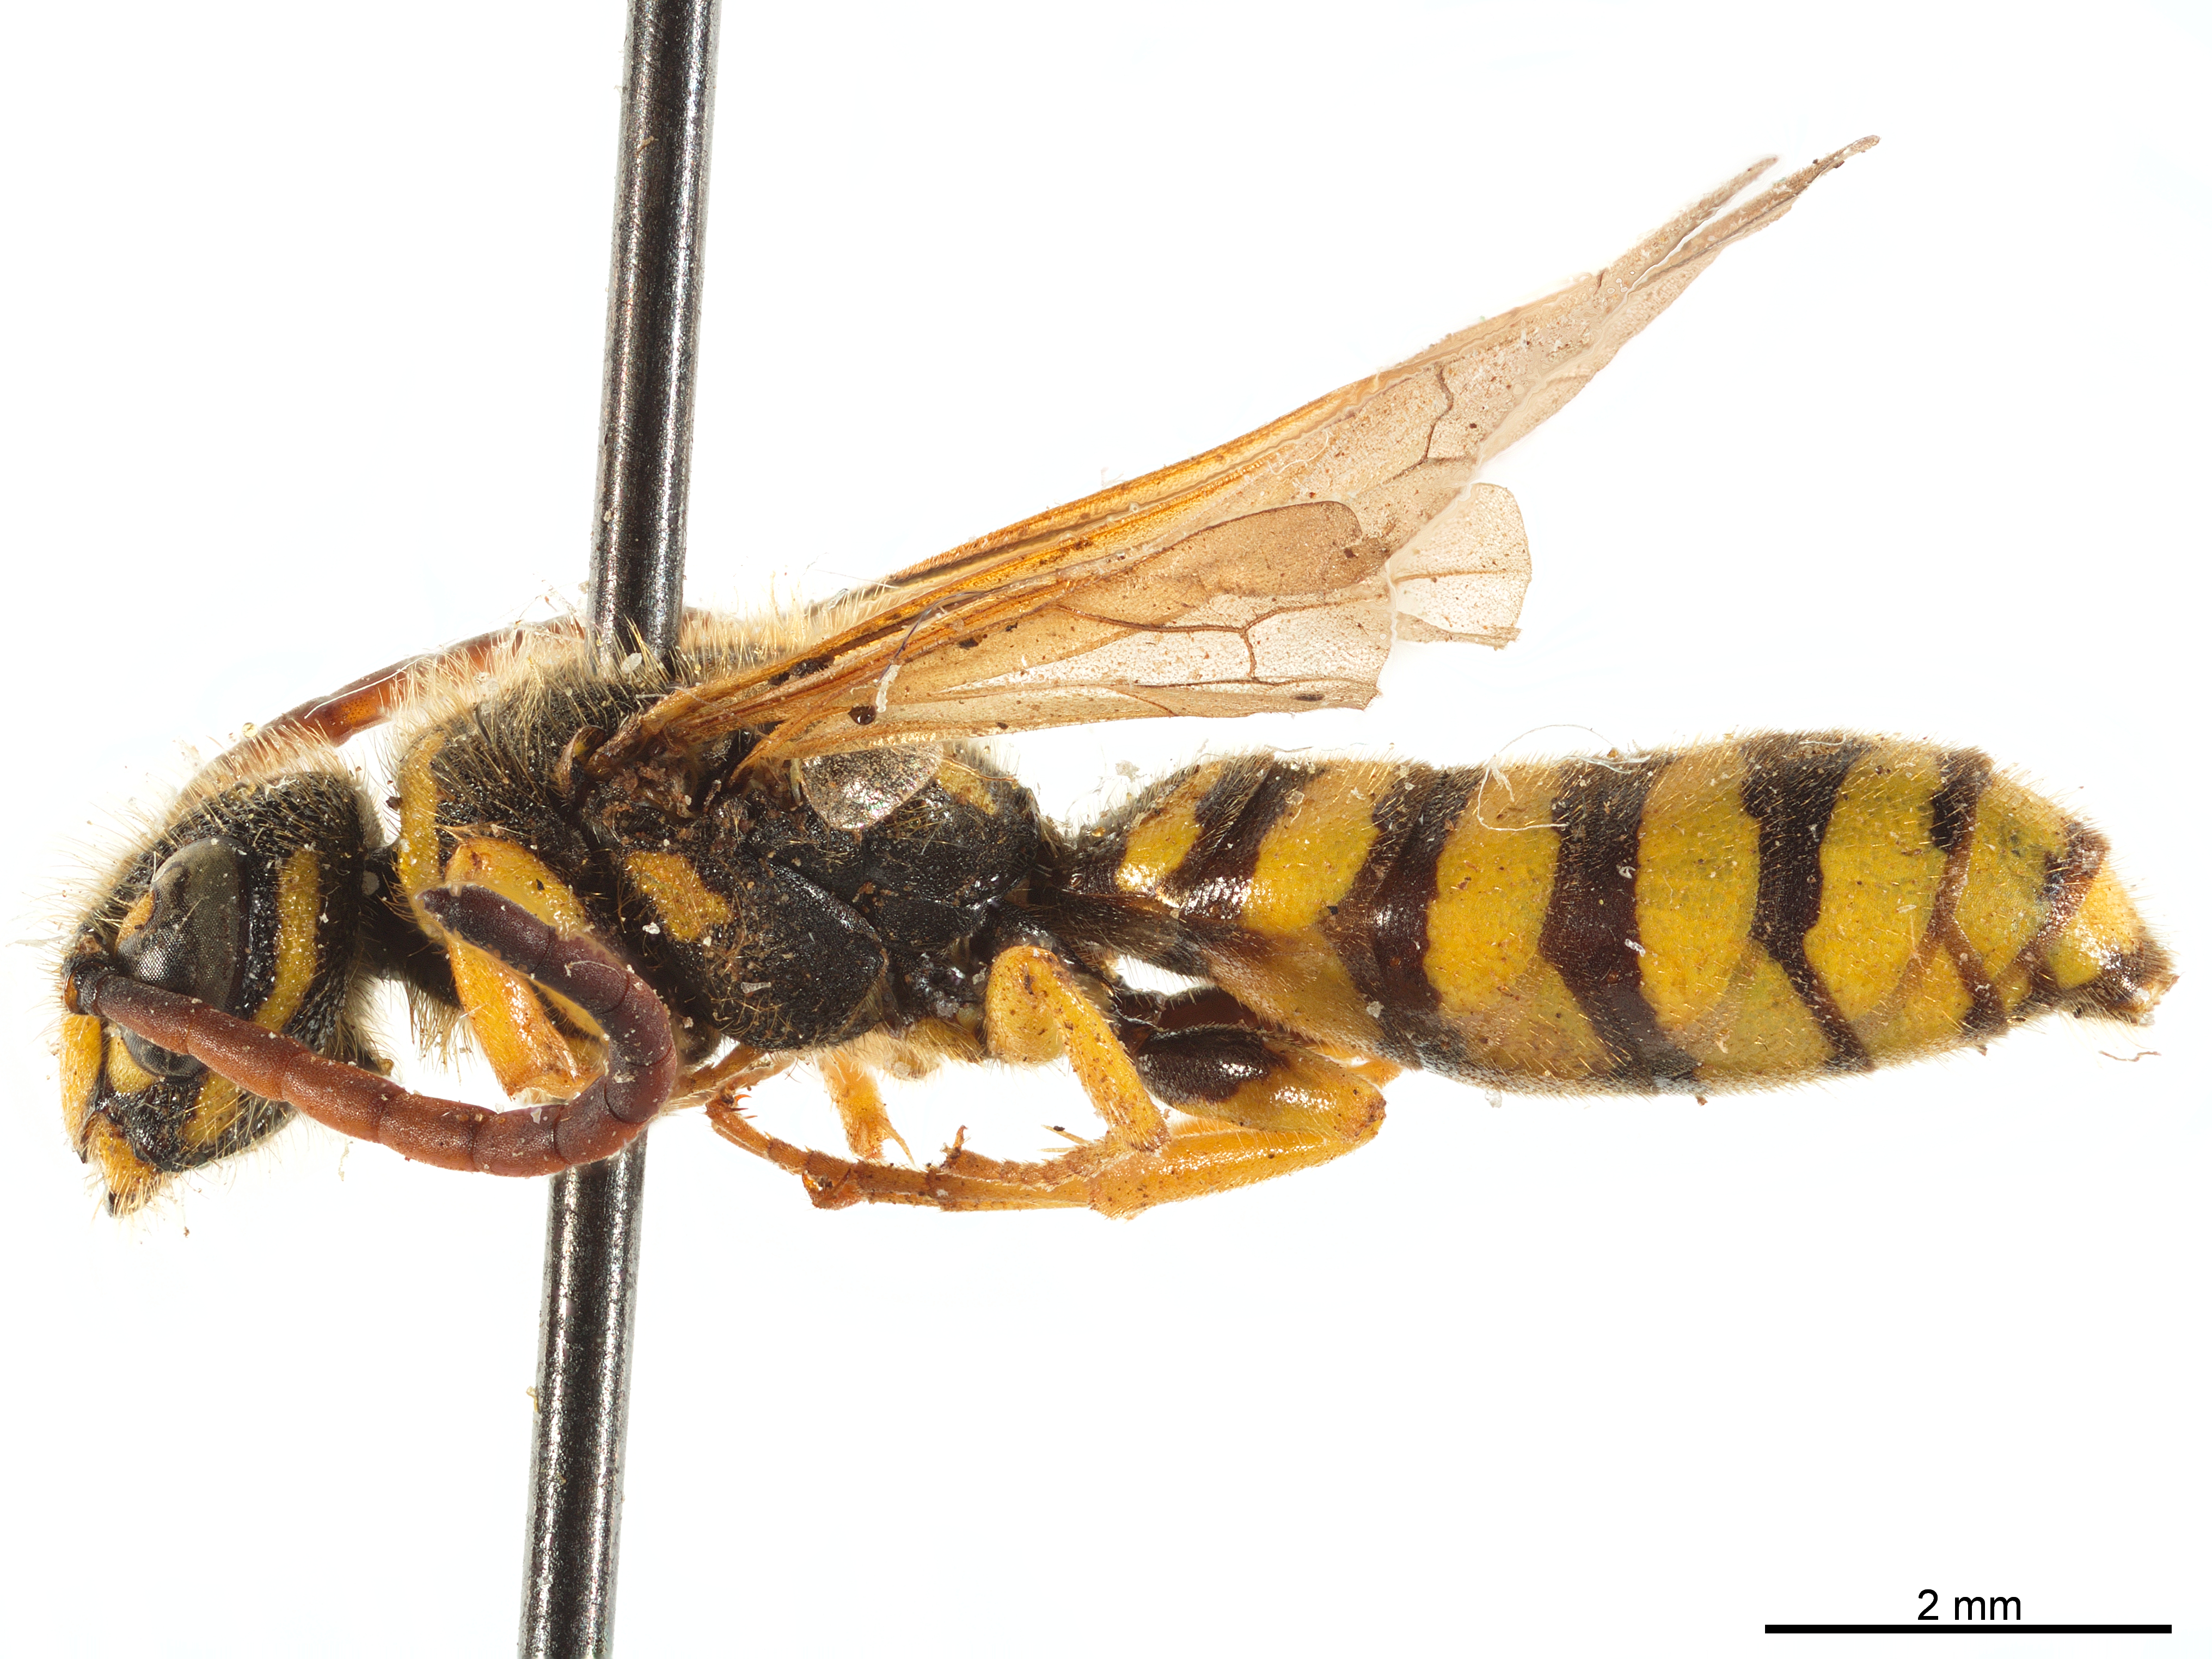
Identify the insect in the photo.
Polochrum elegans
